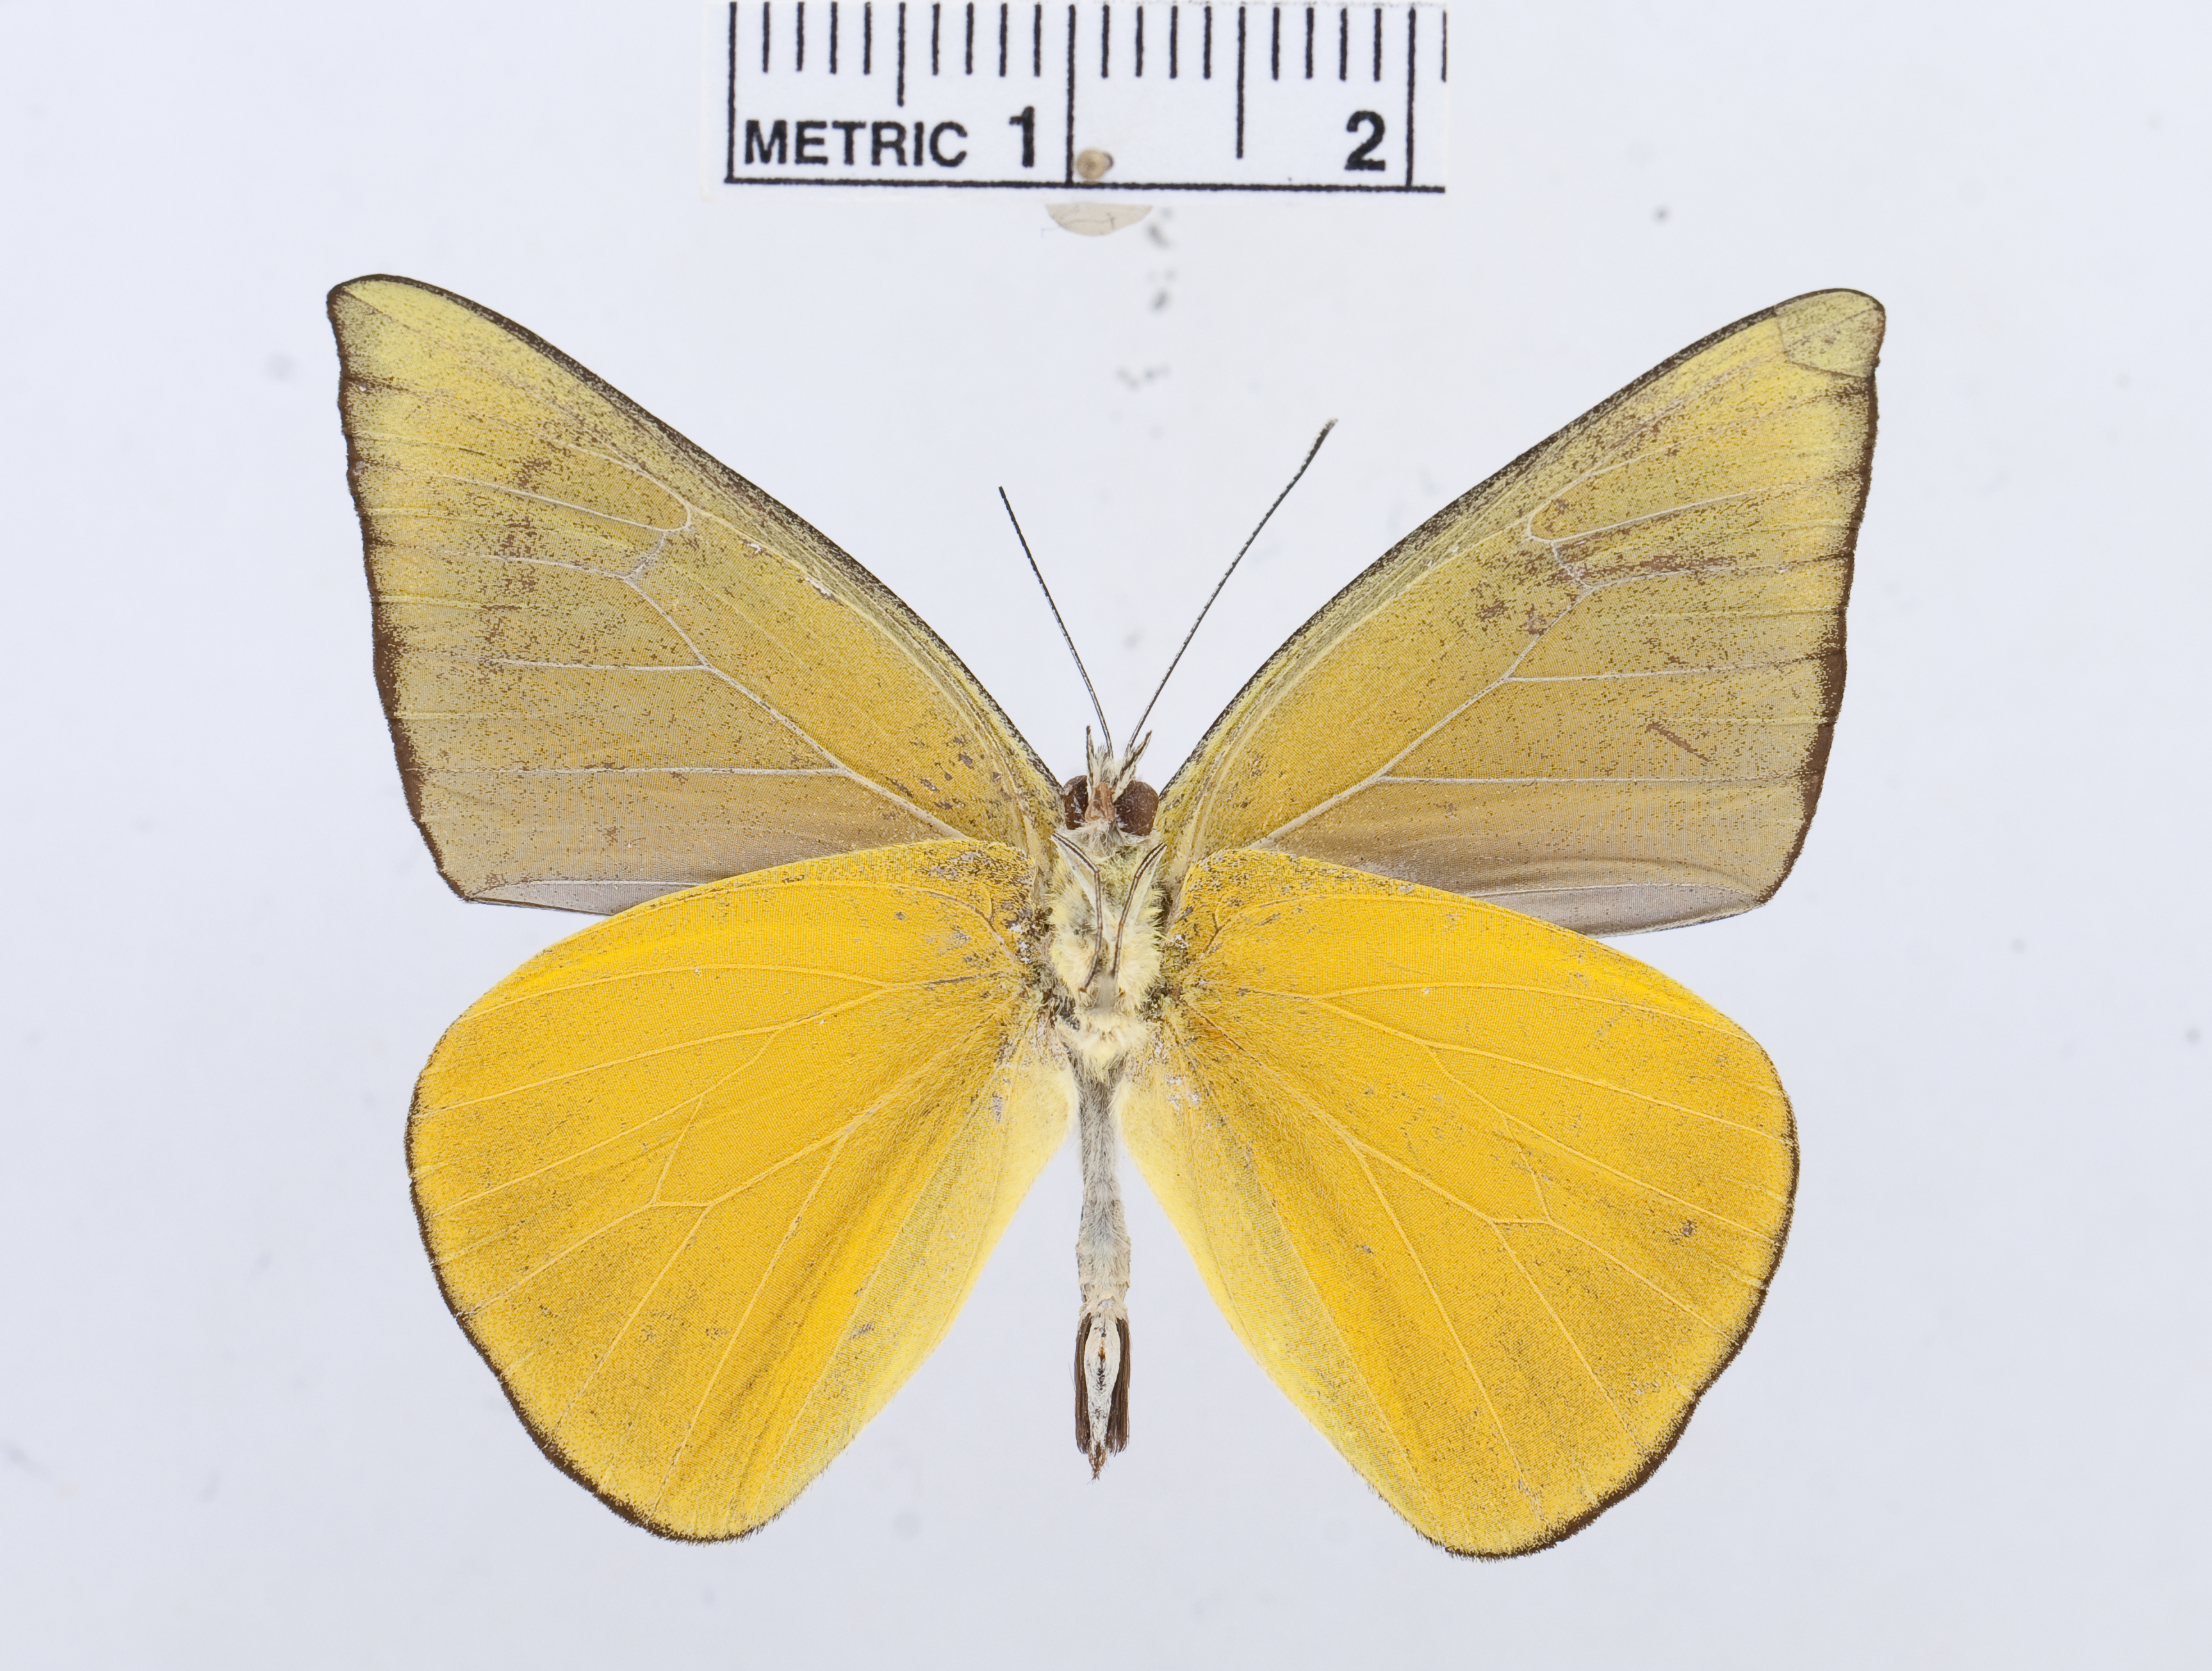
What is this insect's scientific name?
Saletara liberia
